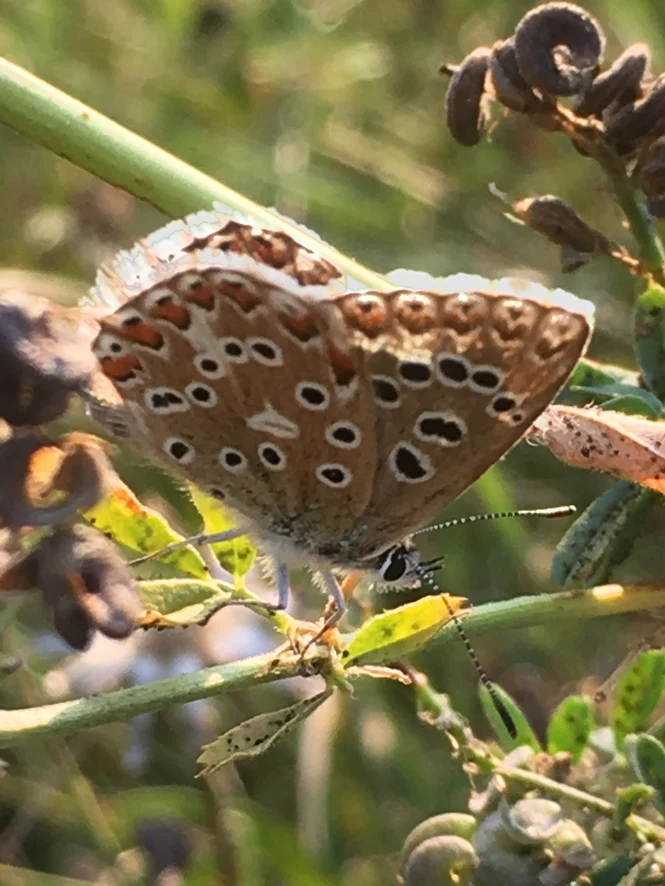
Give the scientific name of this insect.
Lysandra bellargus
